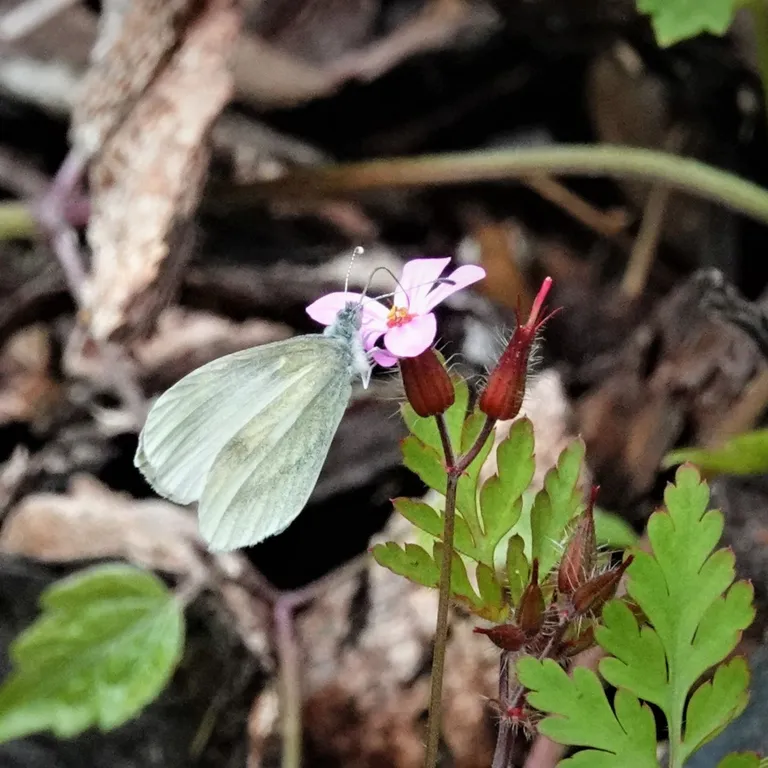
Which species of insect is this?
Leptidea sinapis/juvernica
